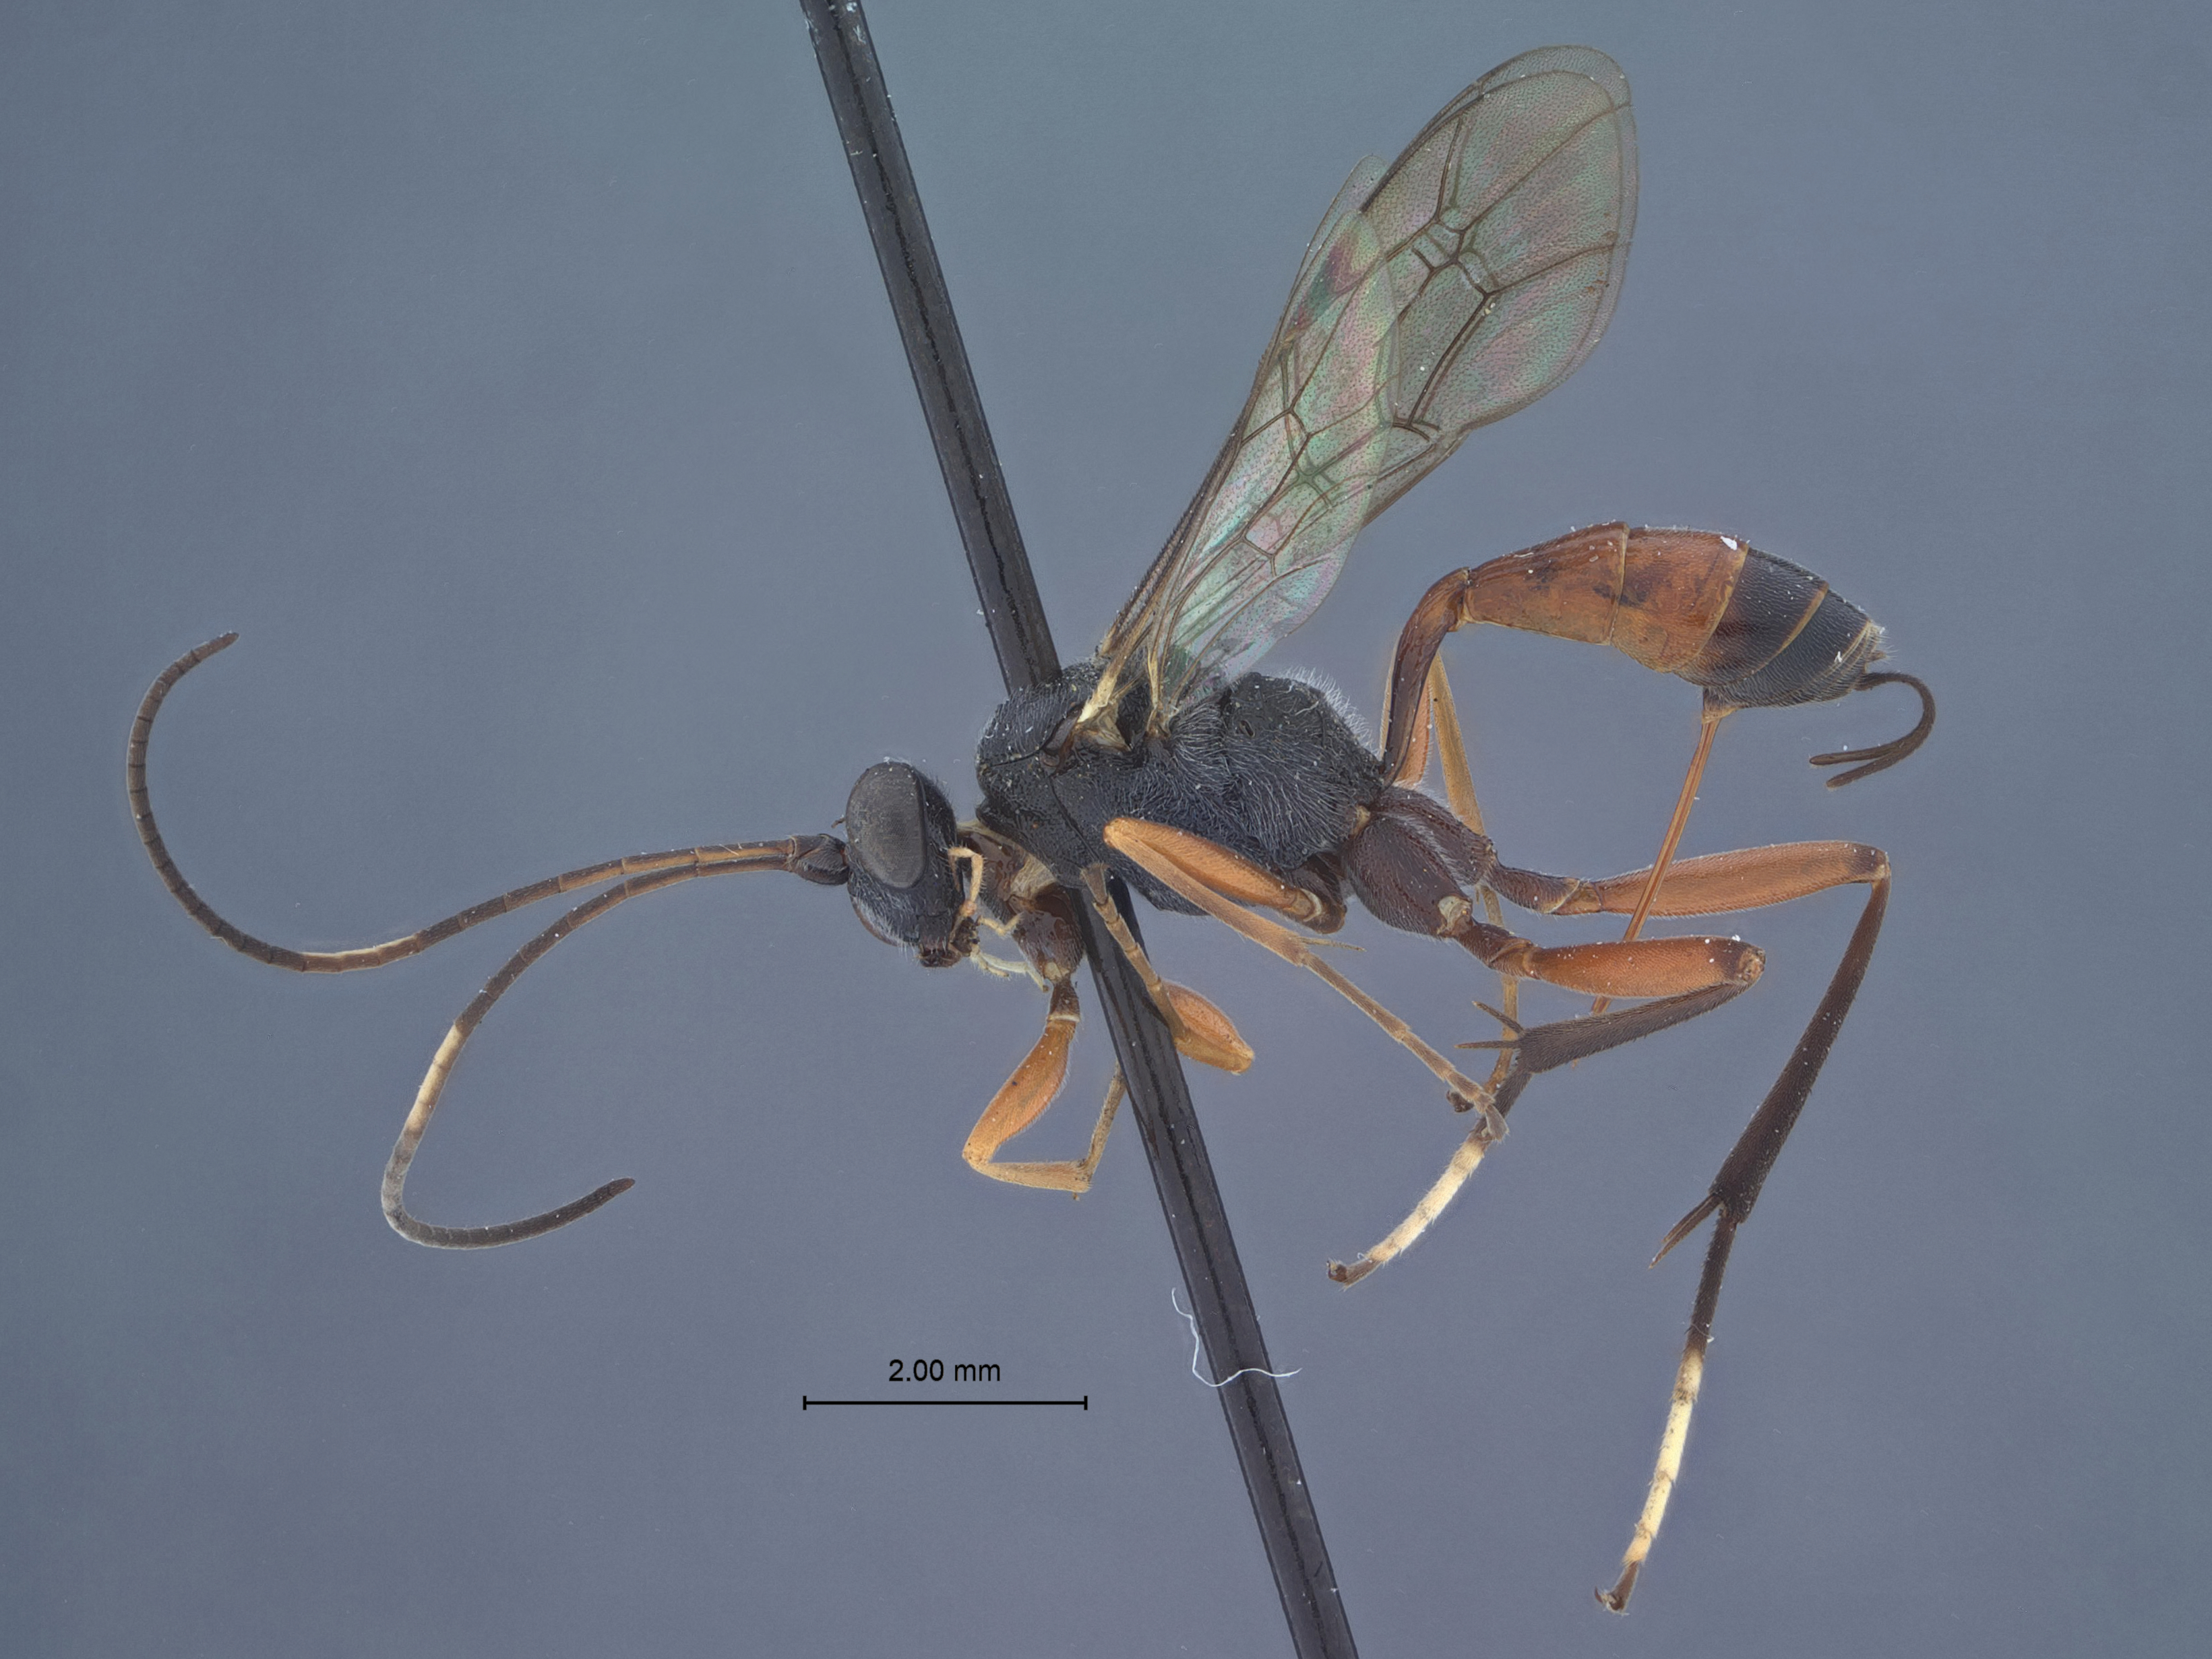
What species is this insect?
Trychosis sulcata
